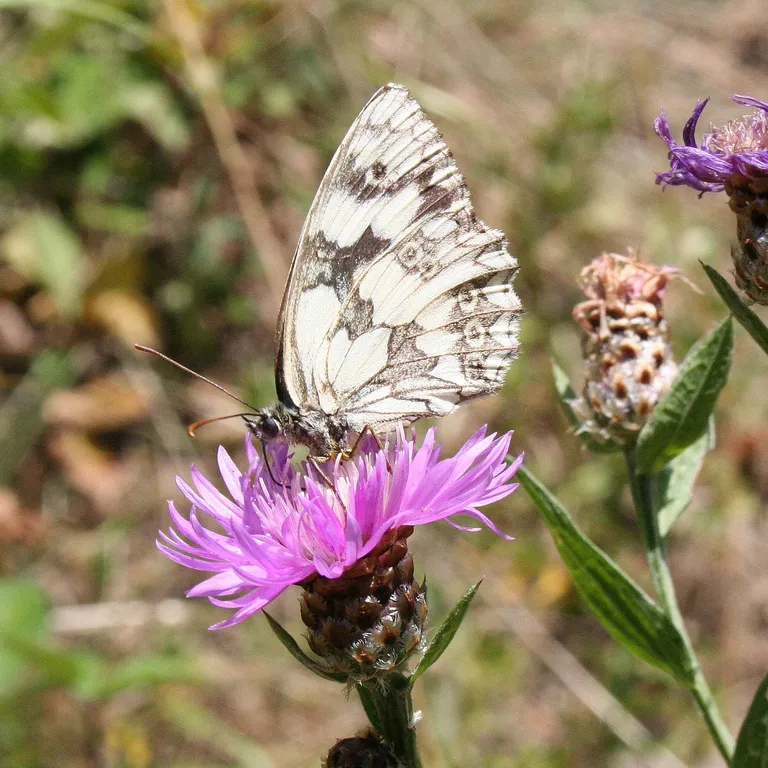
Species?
Melanargia galathea
